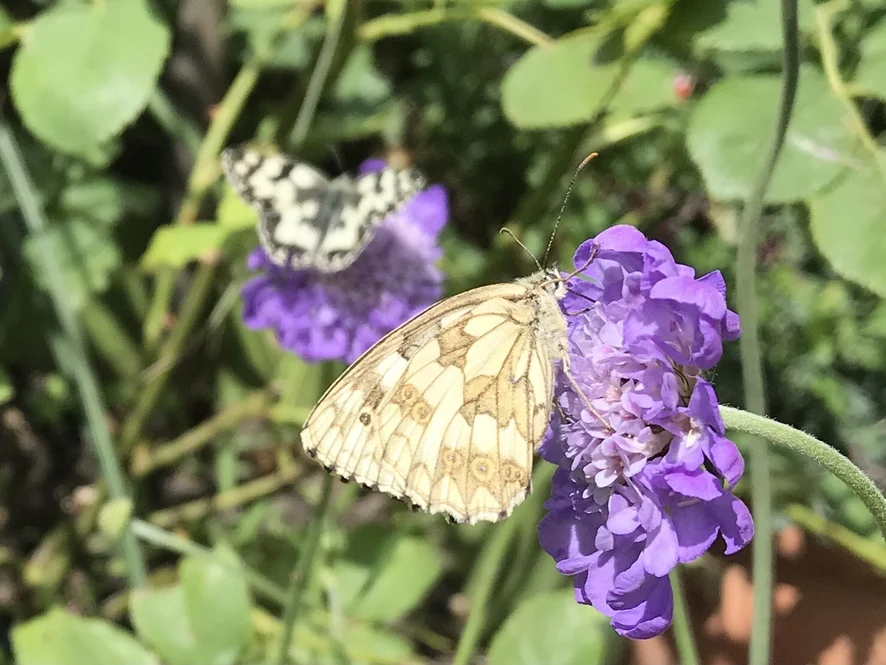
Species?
Melanargia galathea
